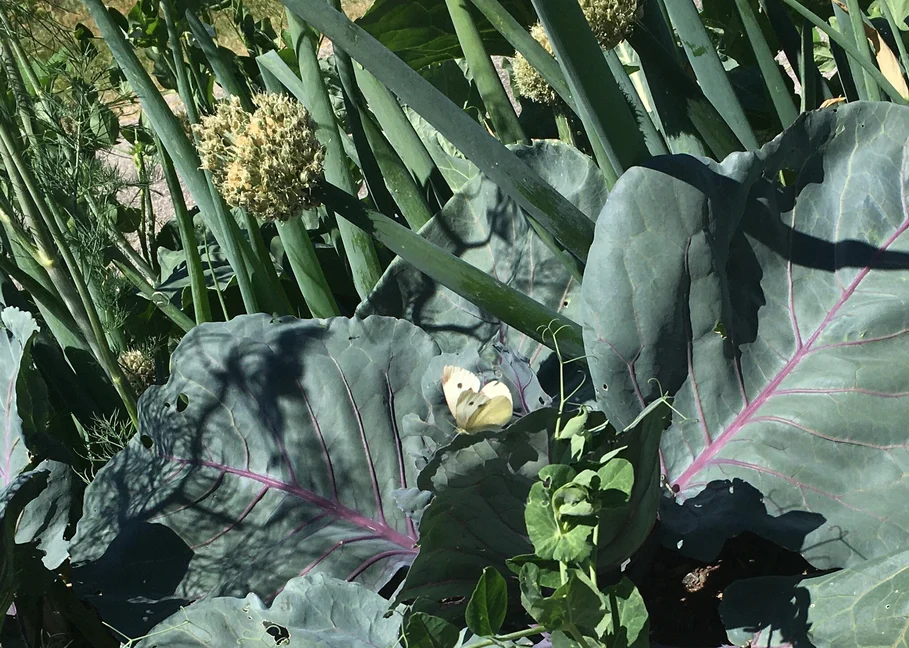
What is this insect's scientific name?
Pieris rapae
